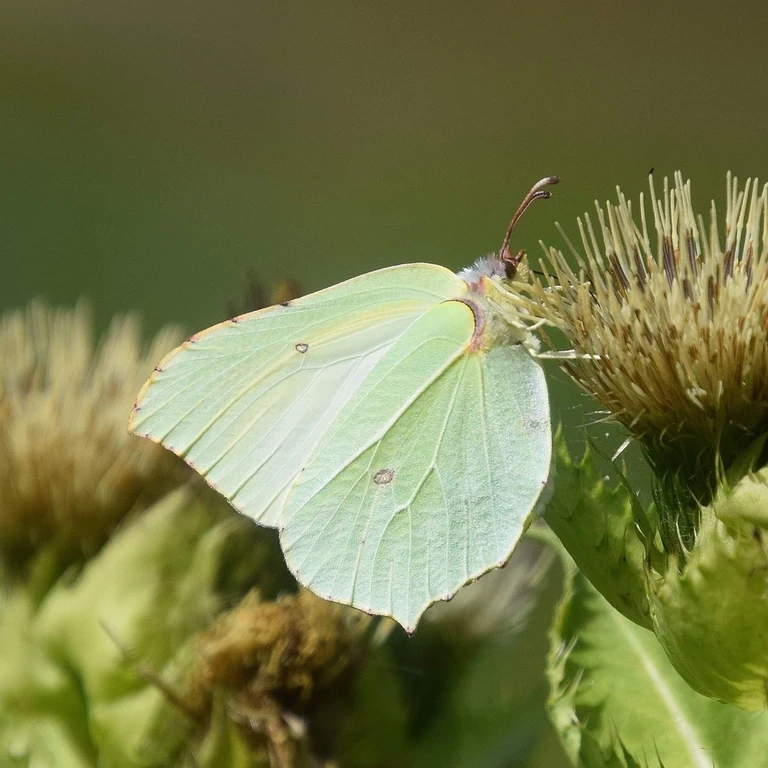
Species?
Gonepteryx rhamni
